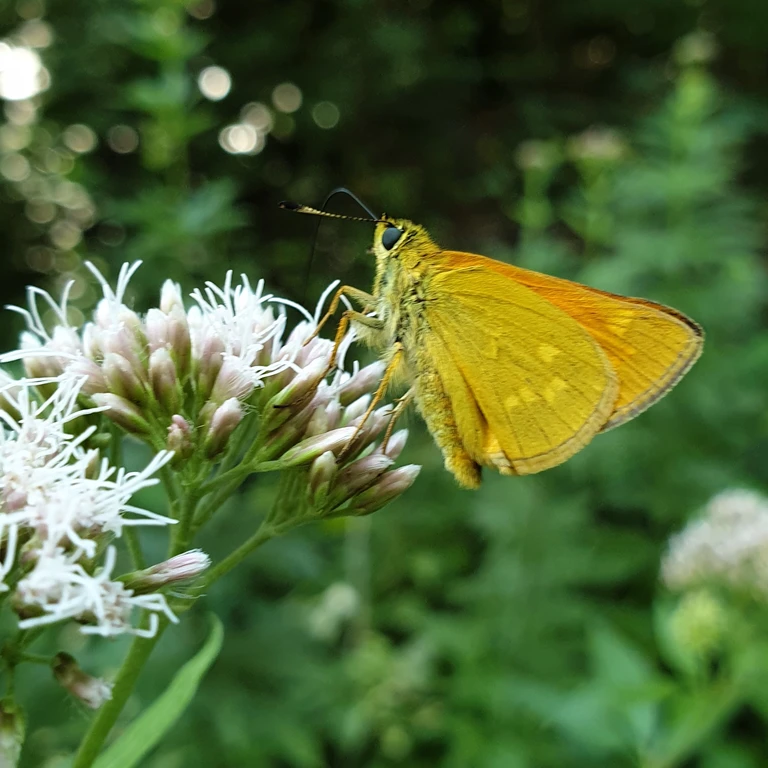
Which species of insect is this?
Ochlodes sylvanus (also Ochlodes venata)
